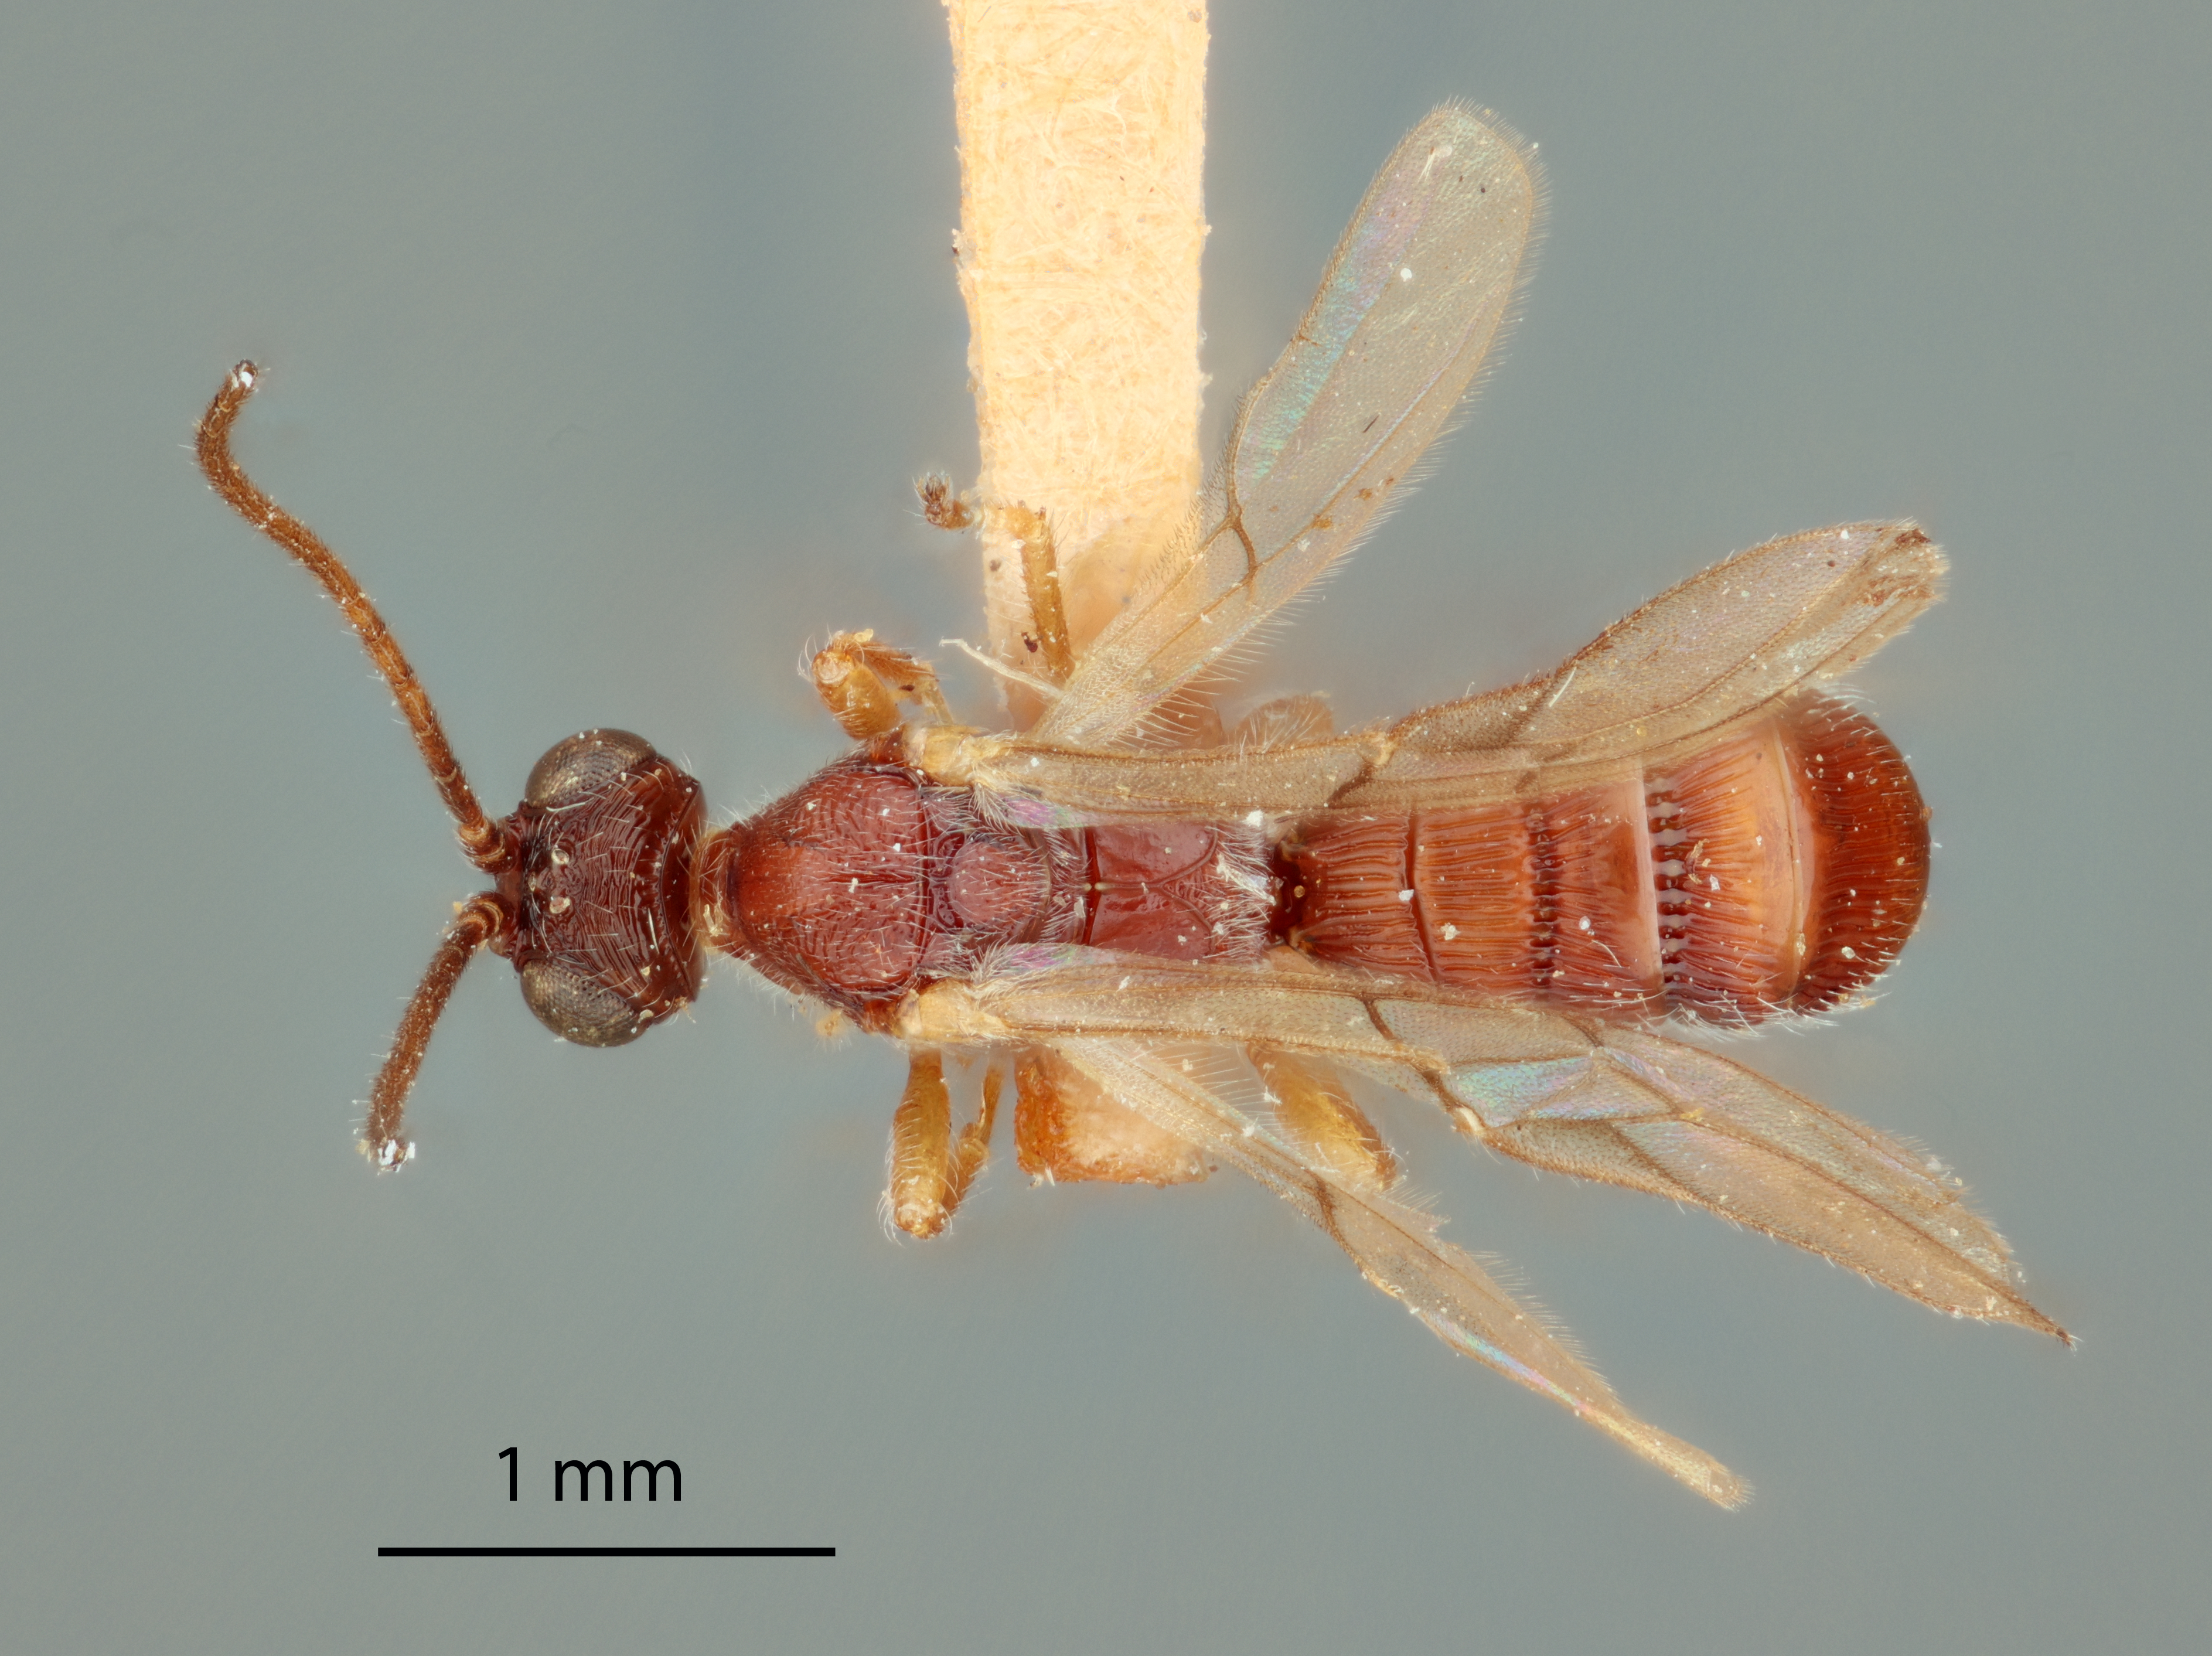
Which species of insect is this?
Rhyssalus ashmeadii
